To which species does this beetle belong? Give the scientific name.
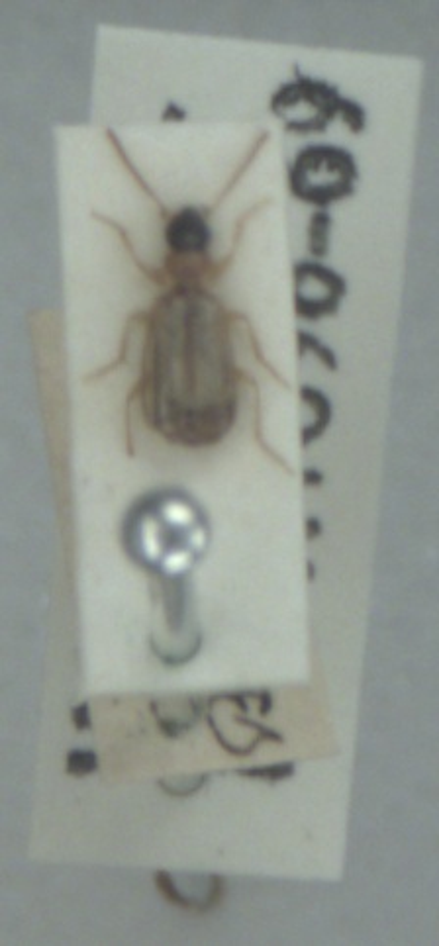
Philorhizus melanocephalus
